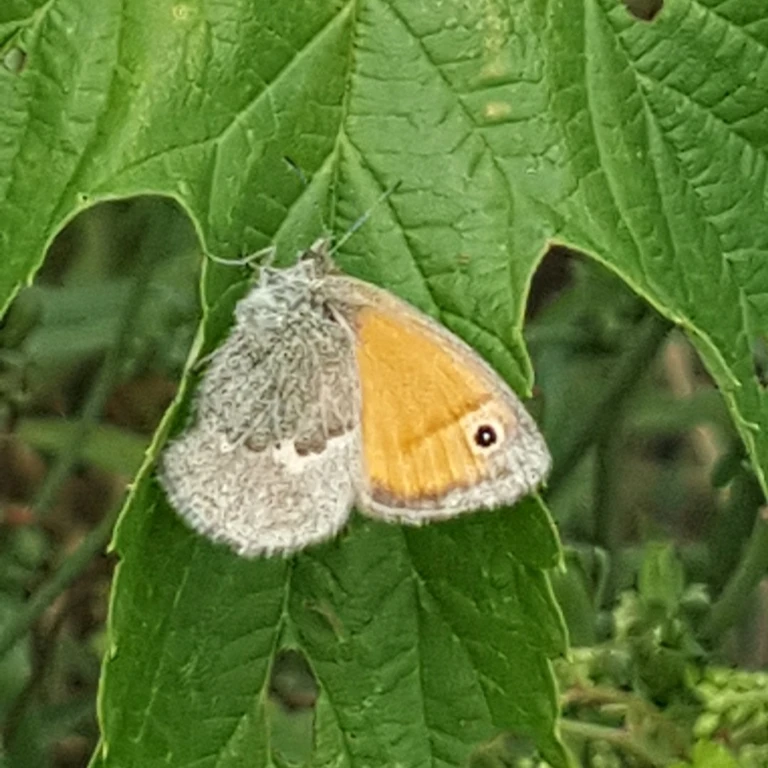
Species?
Coenonympha pamphilus
